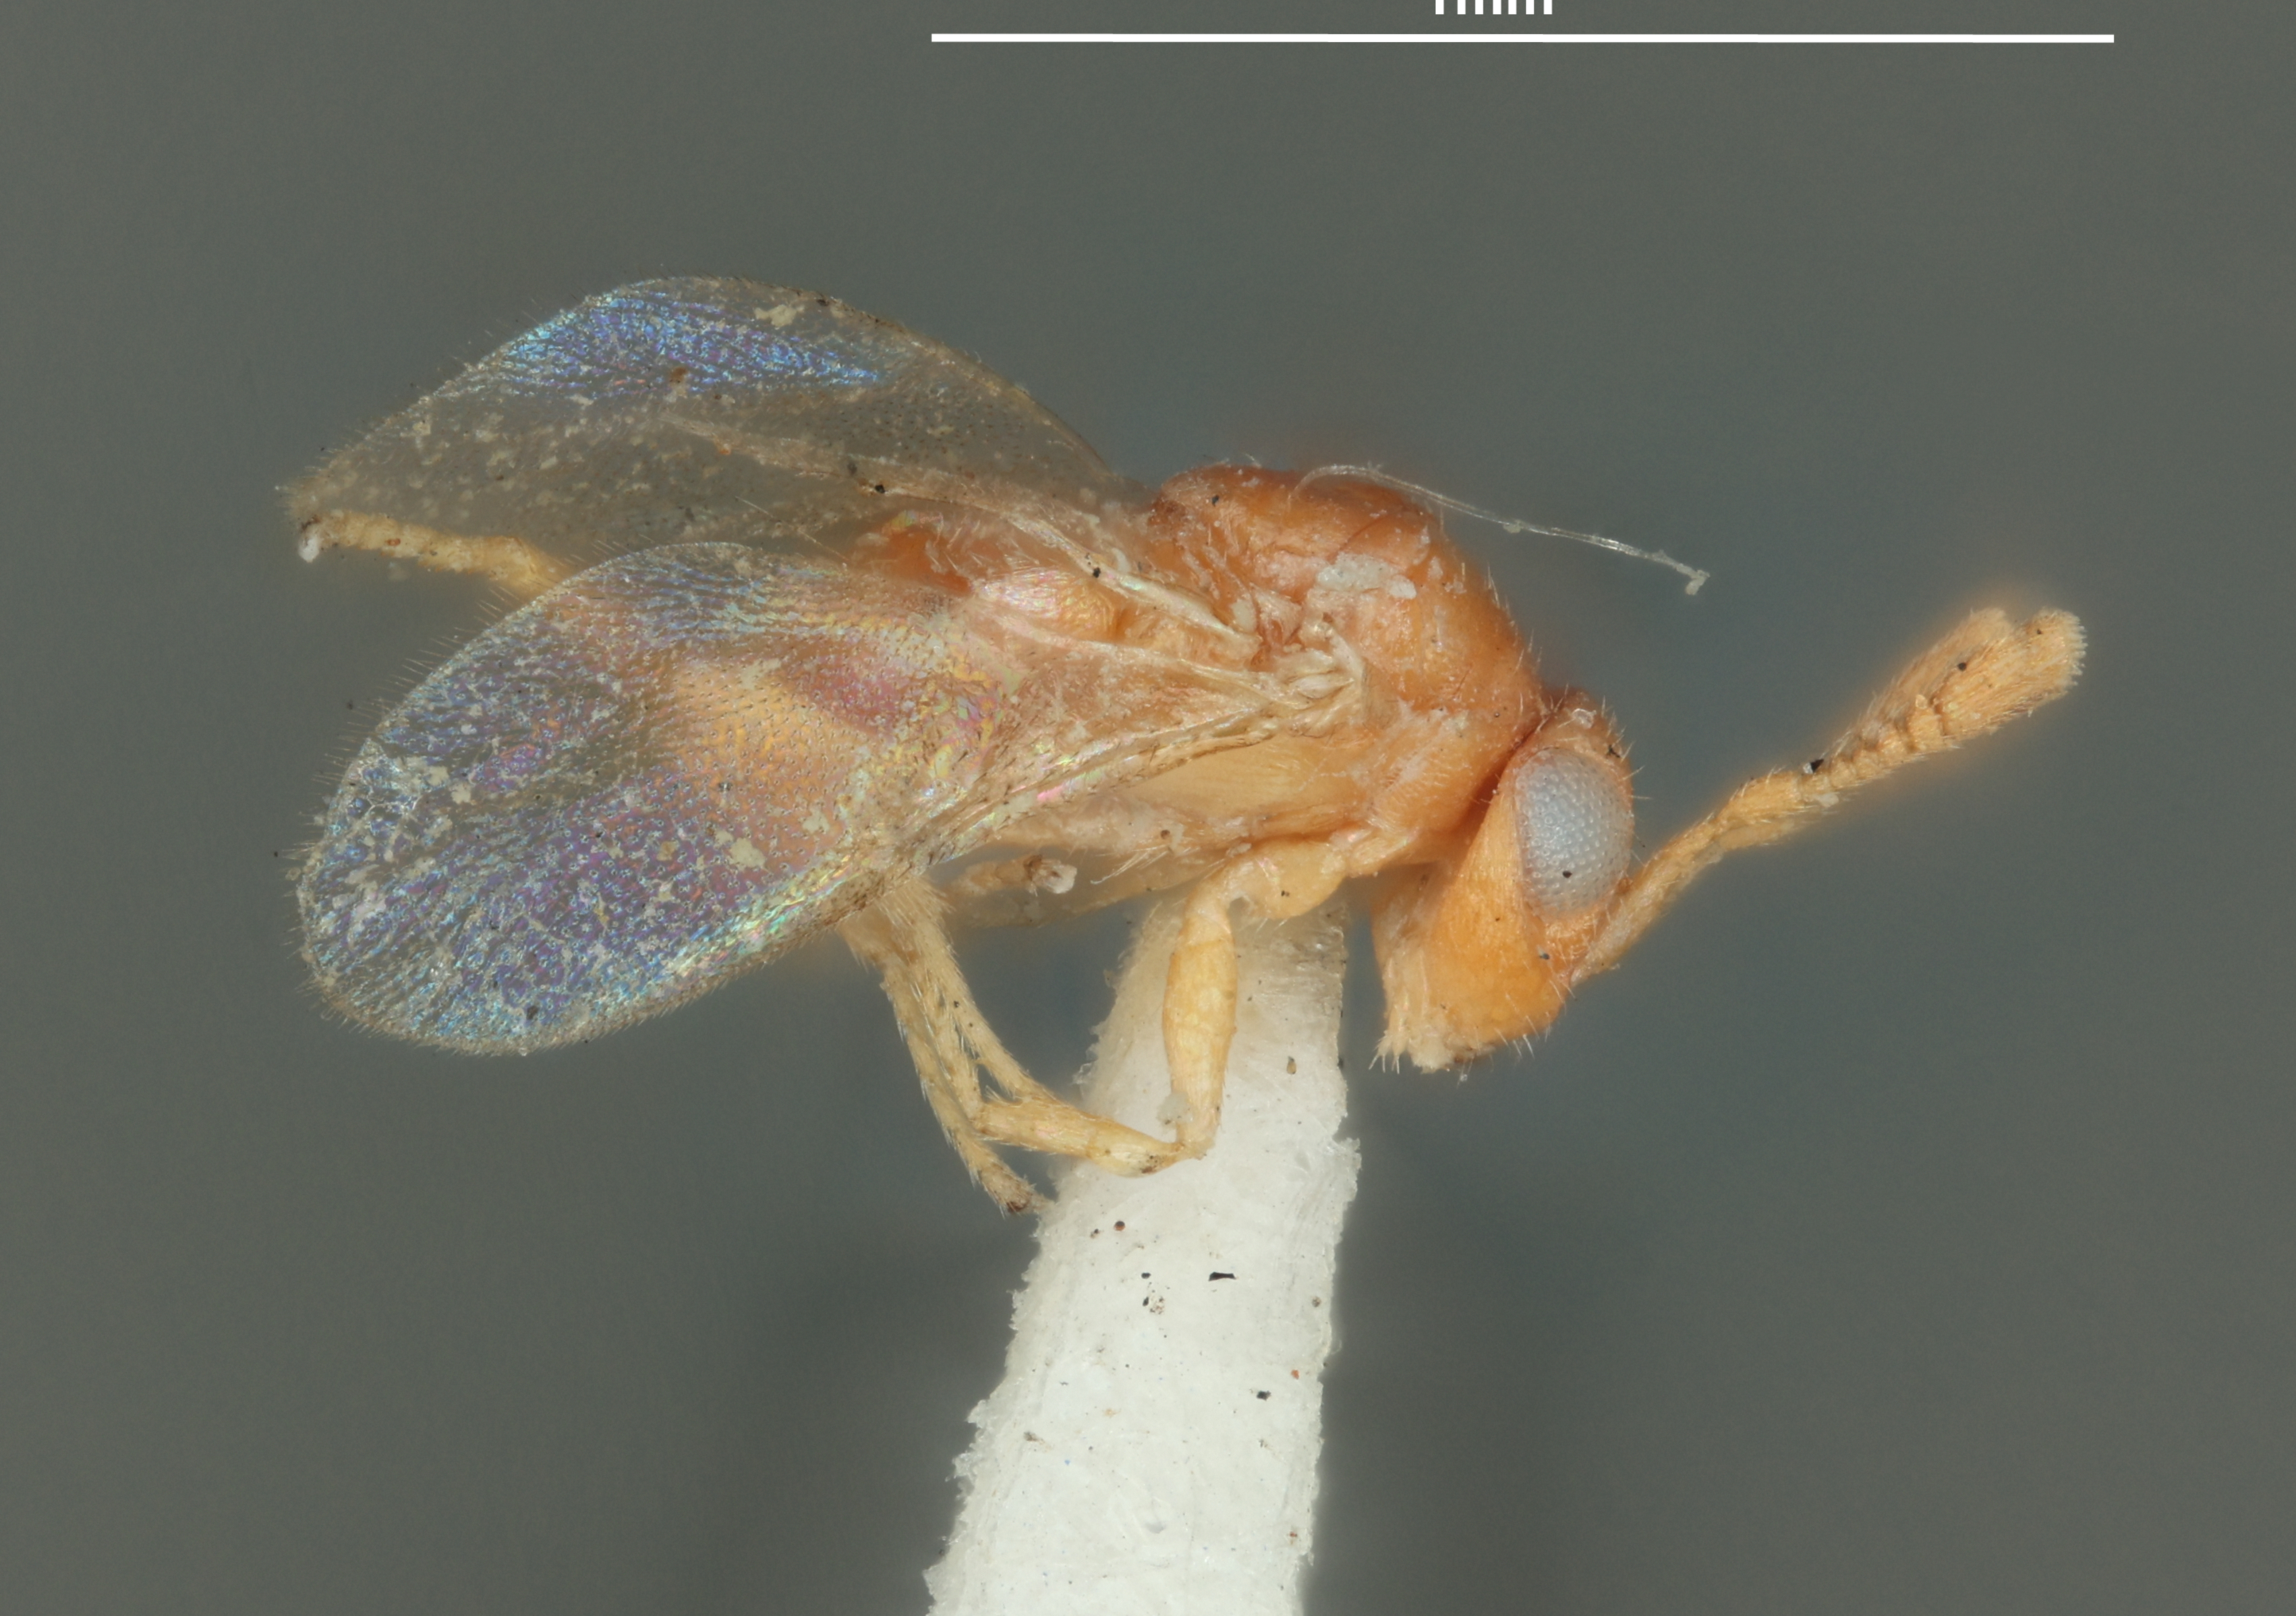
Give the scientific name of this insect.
Pseudorhopus hartmani
